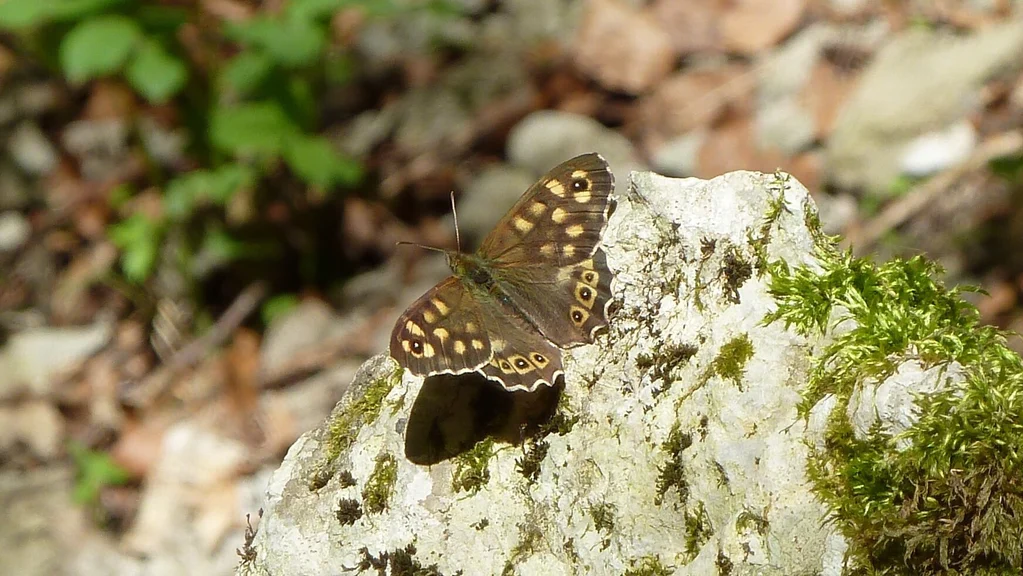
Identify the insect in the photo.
Pararge aegeria
